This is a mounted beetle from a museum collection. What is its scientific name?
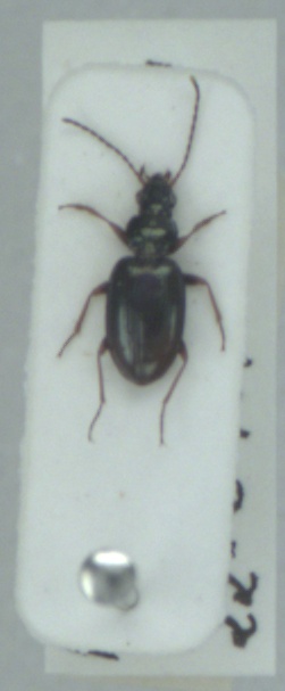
Bembidion deletum
